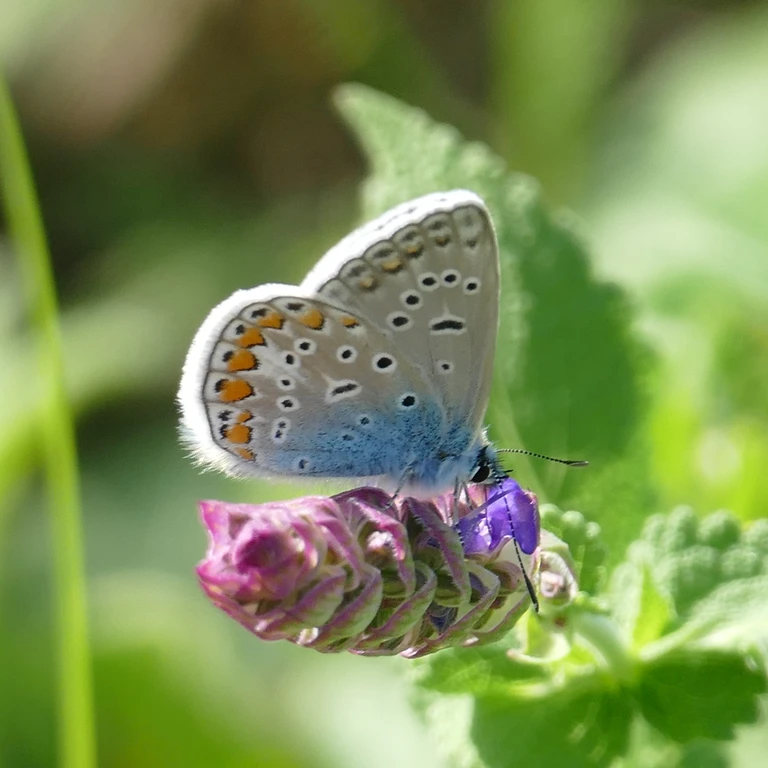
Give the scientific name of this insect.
Polyommatus icarus
